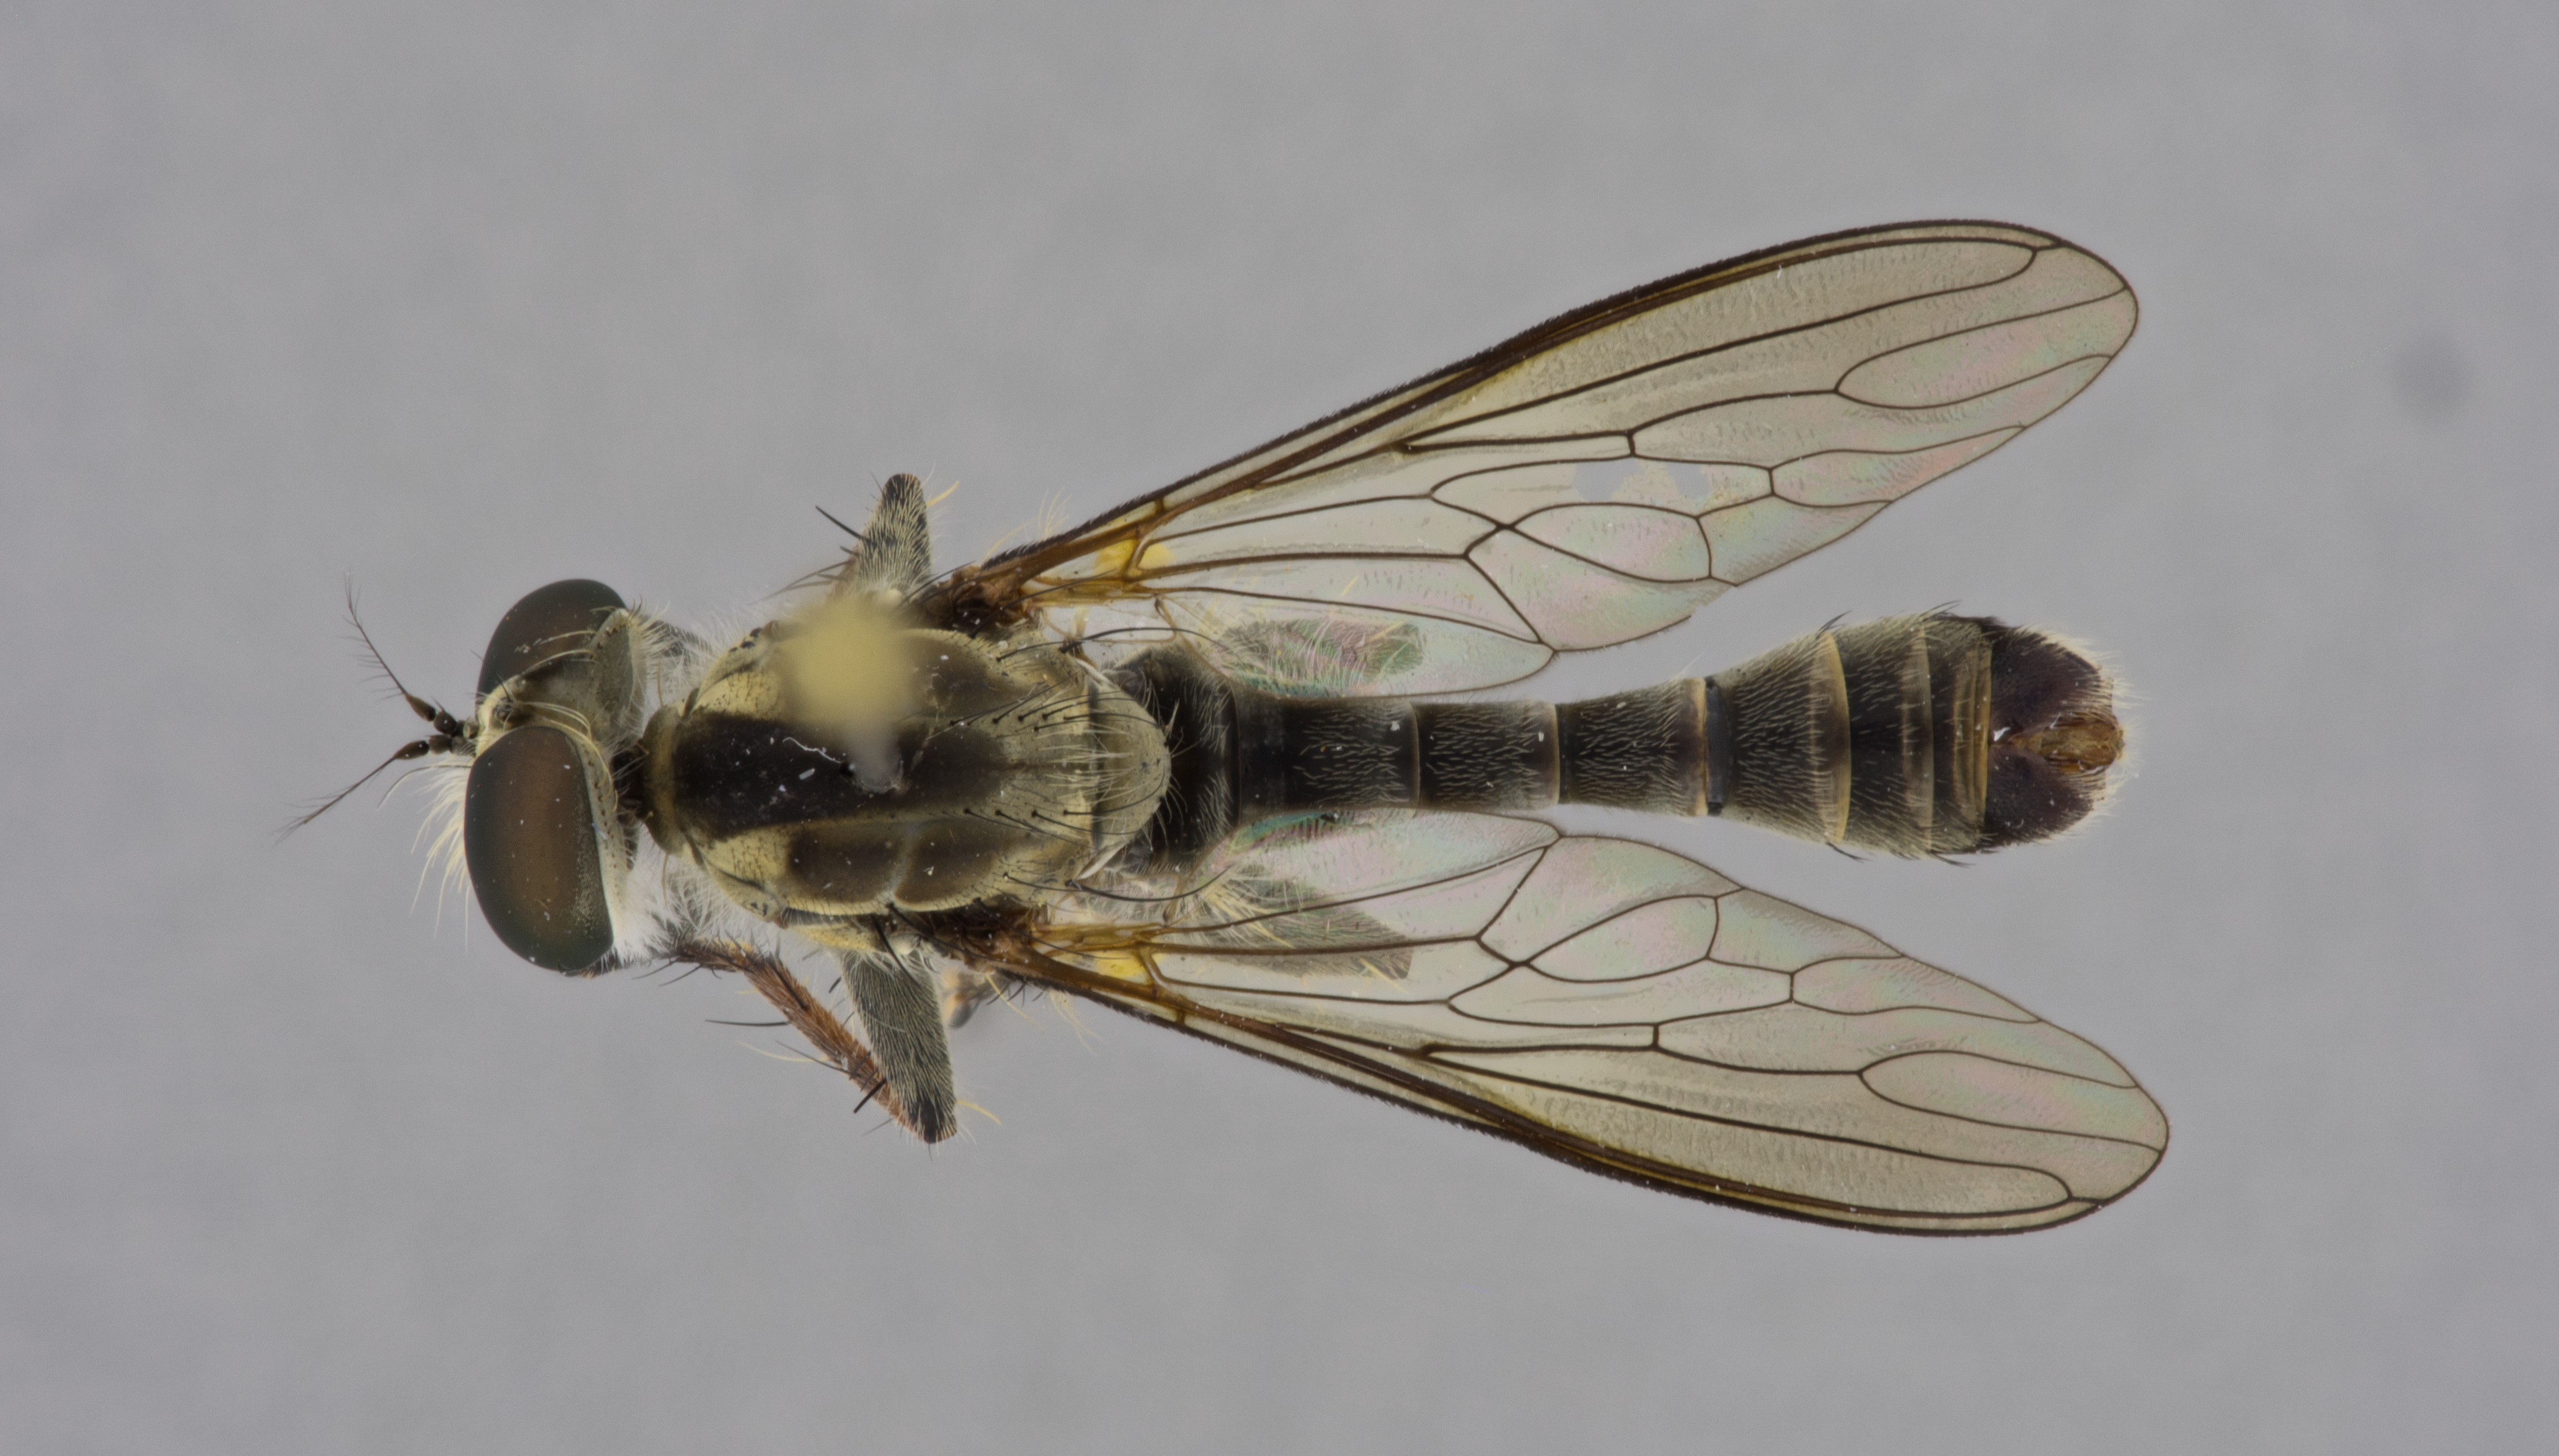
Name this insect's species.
Emphysomera pallidapex
